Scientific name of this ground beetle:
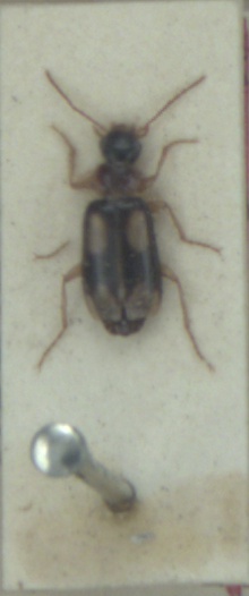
Dromius quadrimaculatus
